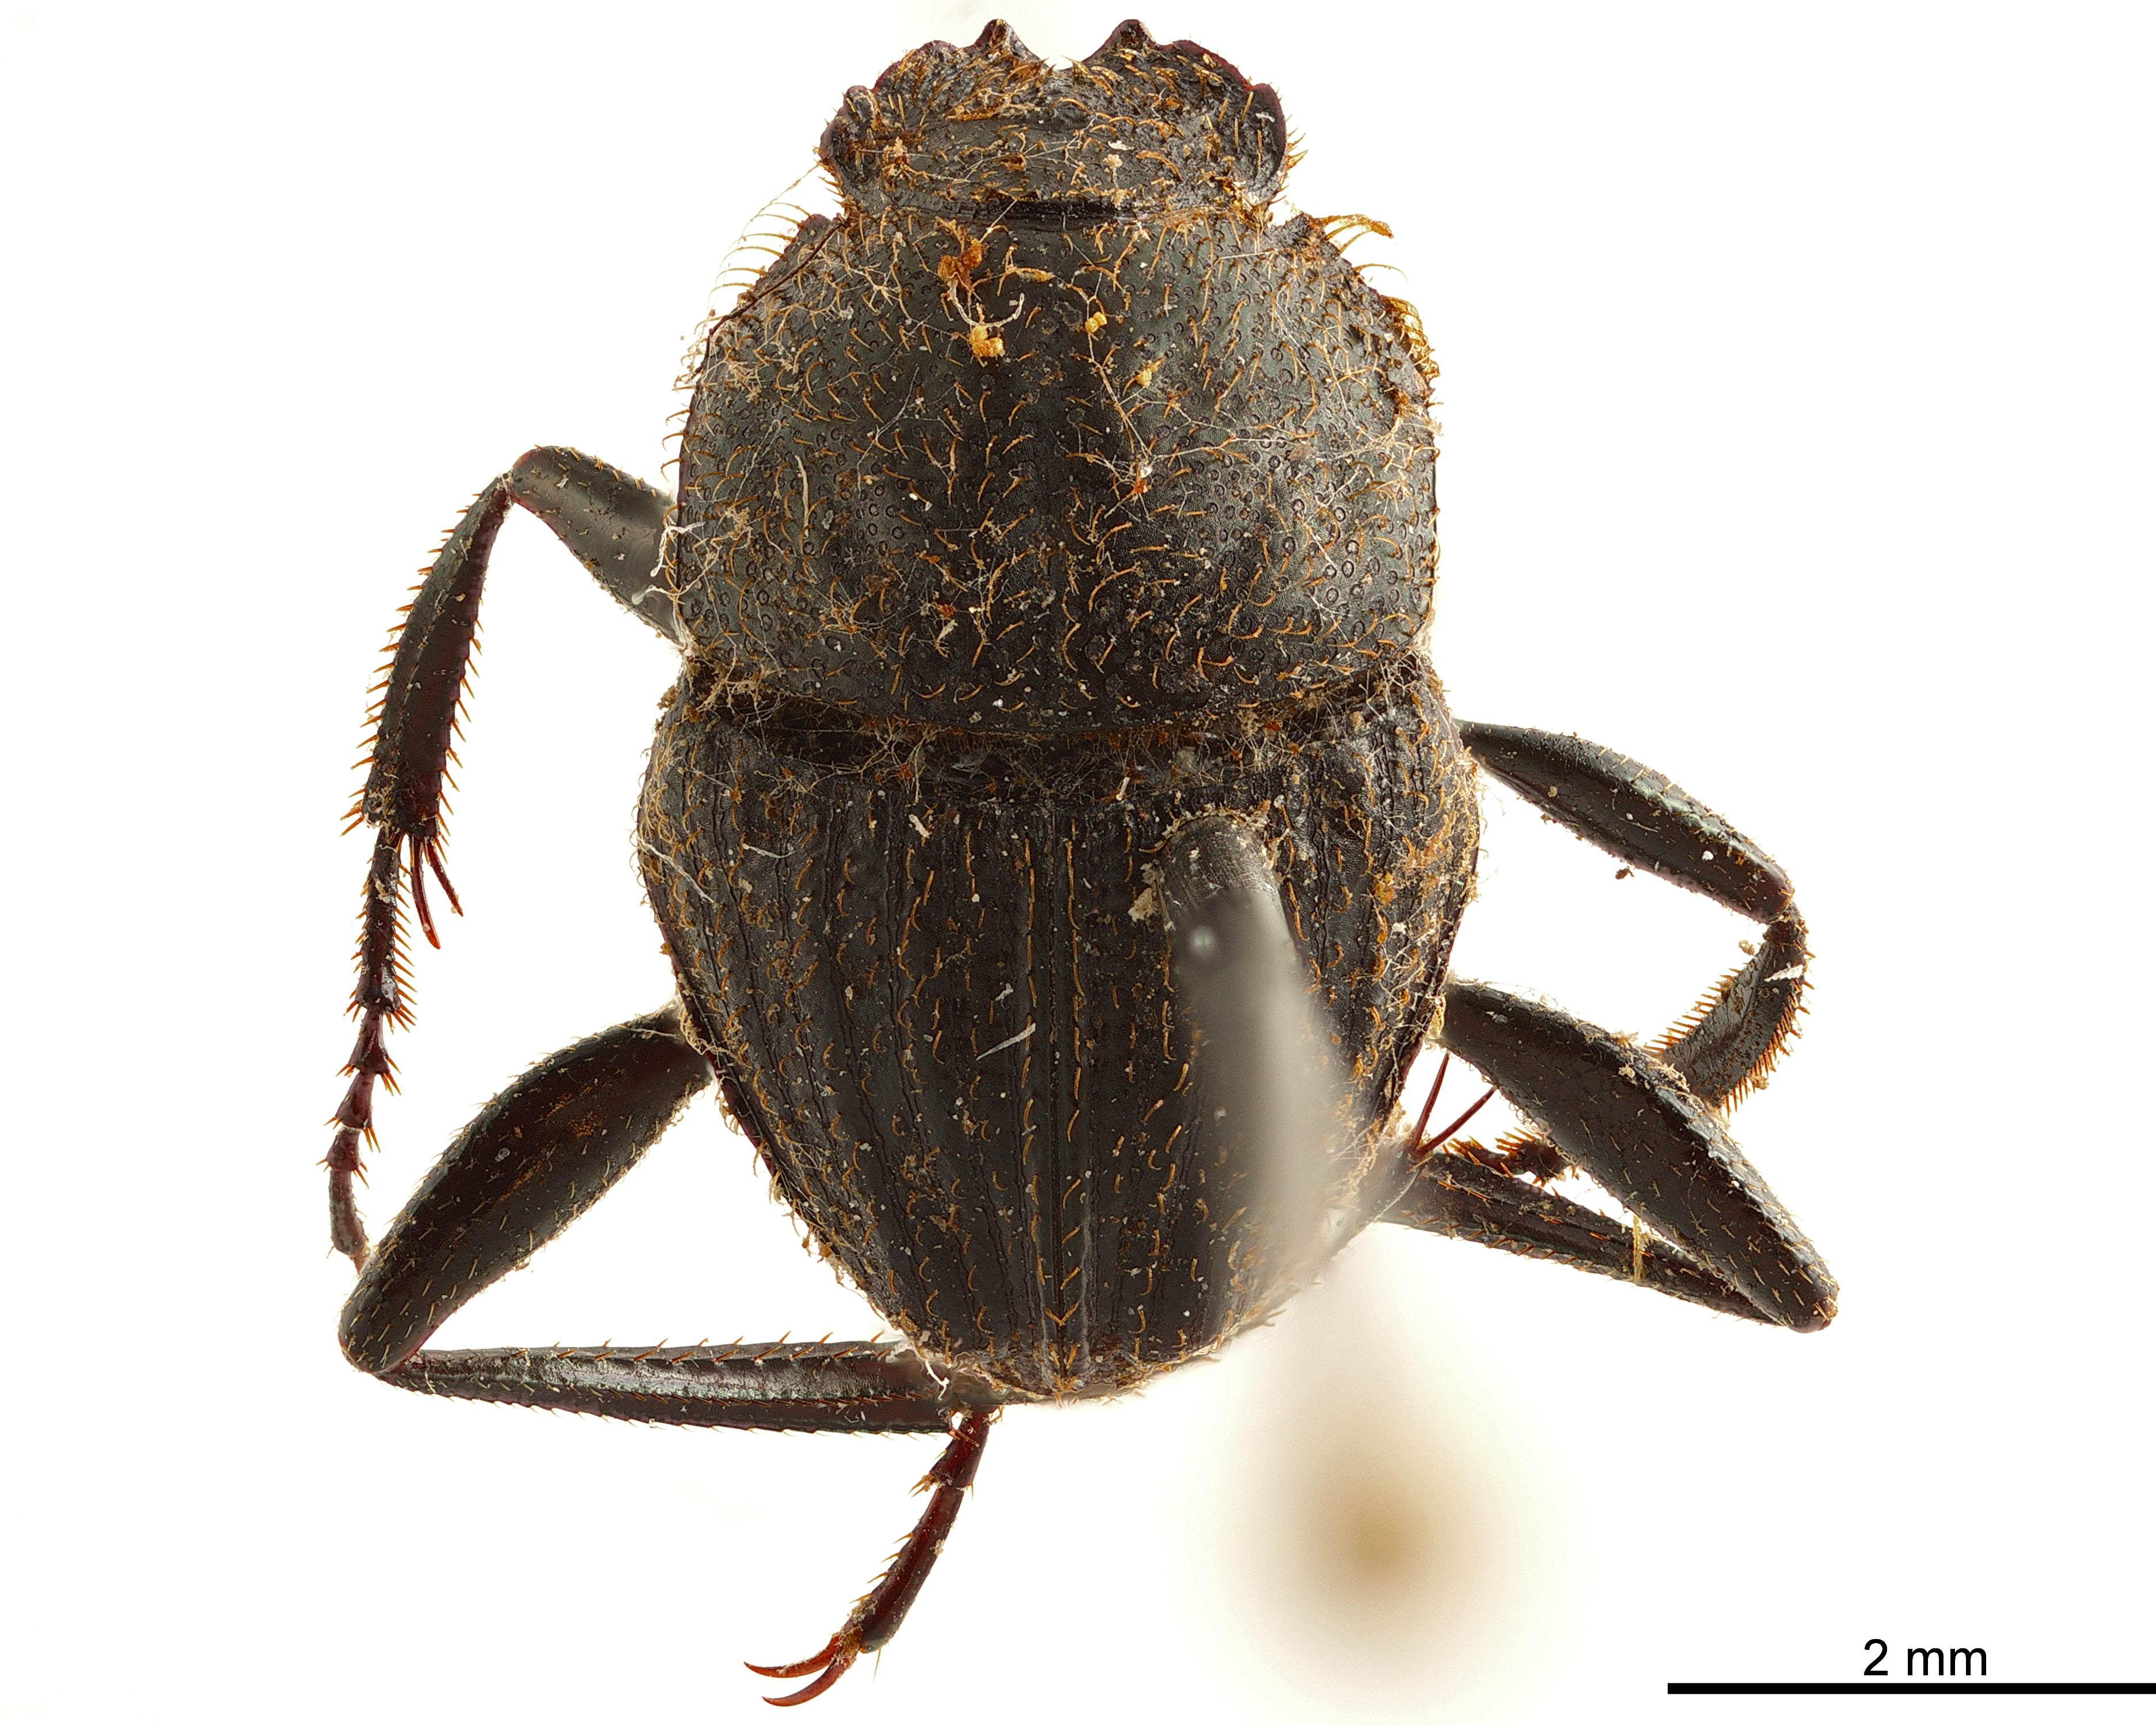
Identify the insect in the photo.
Sisyphus ocellatus
